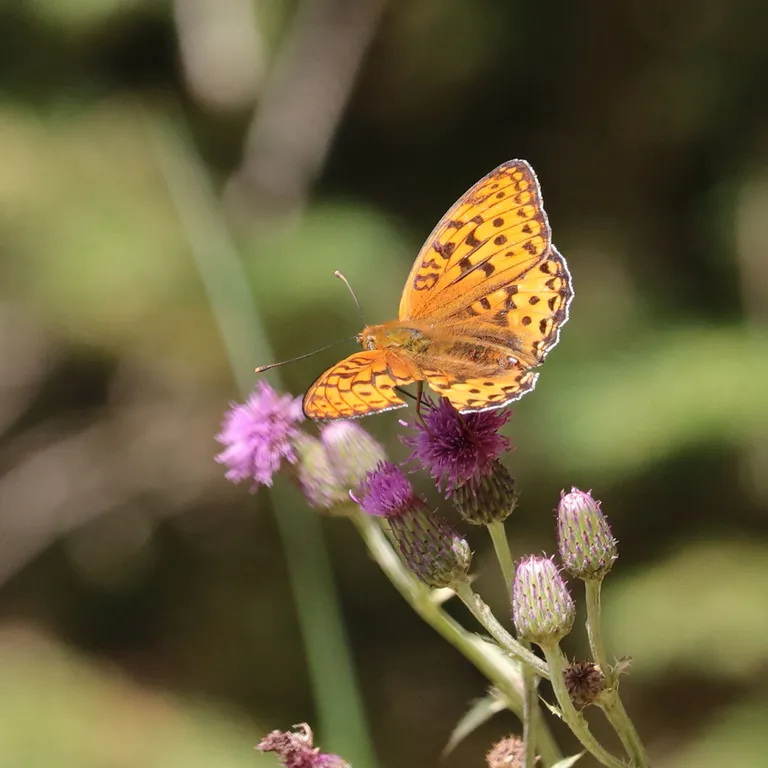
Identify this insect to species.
Fabriciana adippe
